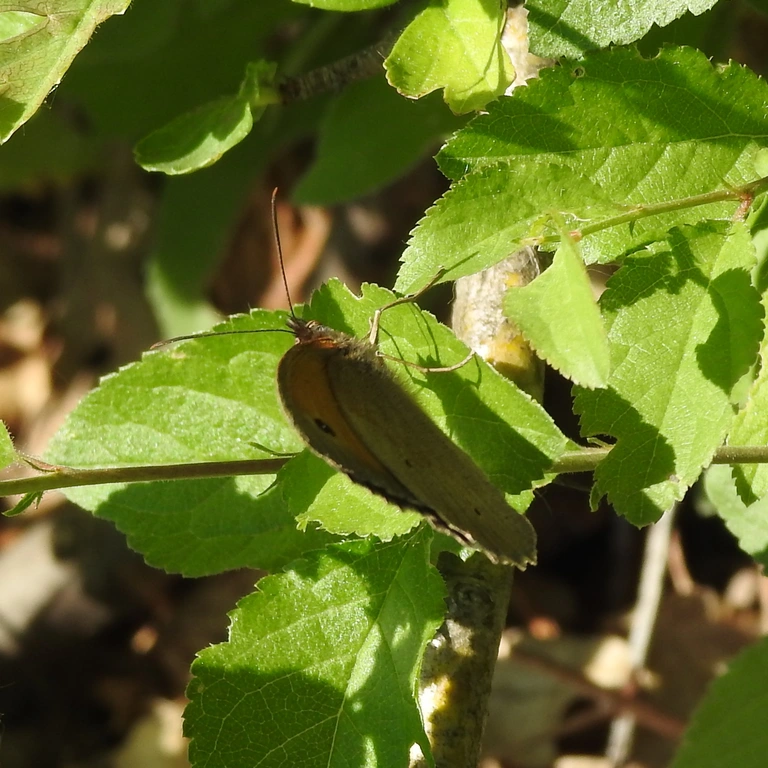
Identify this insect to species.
Maniola jurtina
